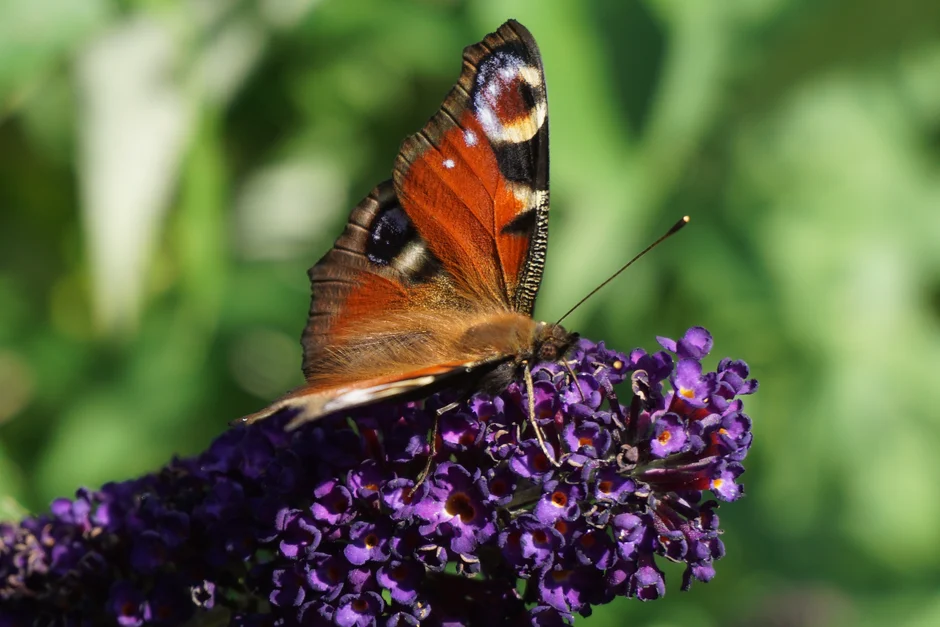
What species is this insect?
Aglais io
